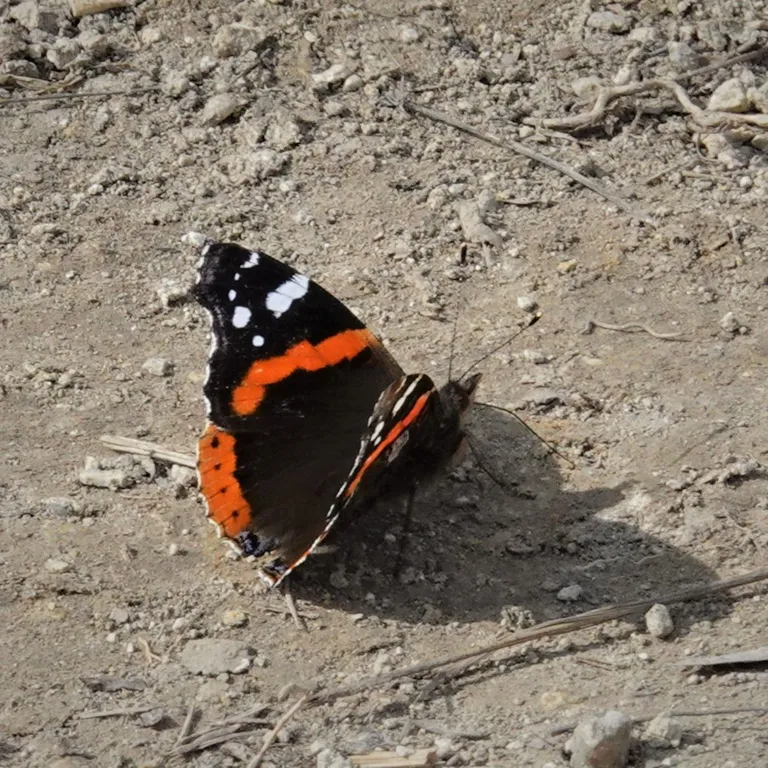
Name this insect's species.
Vanessa atalanta
